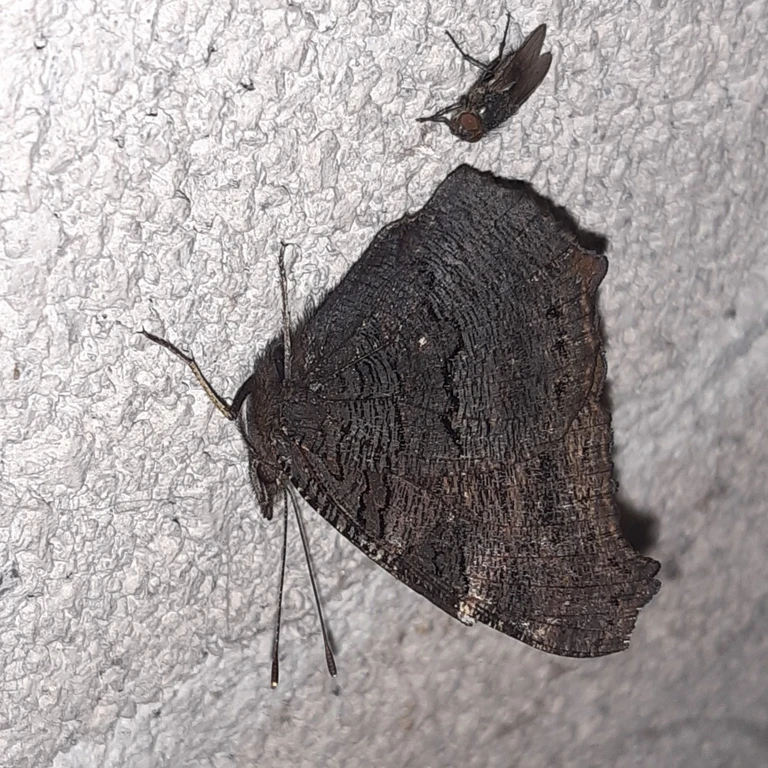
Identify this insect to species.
Aglais io
